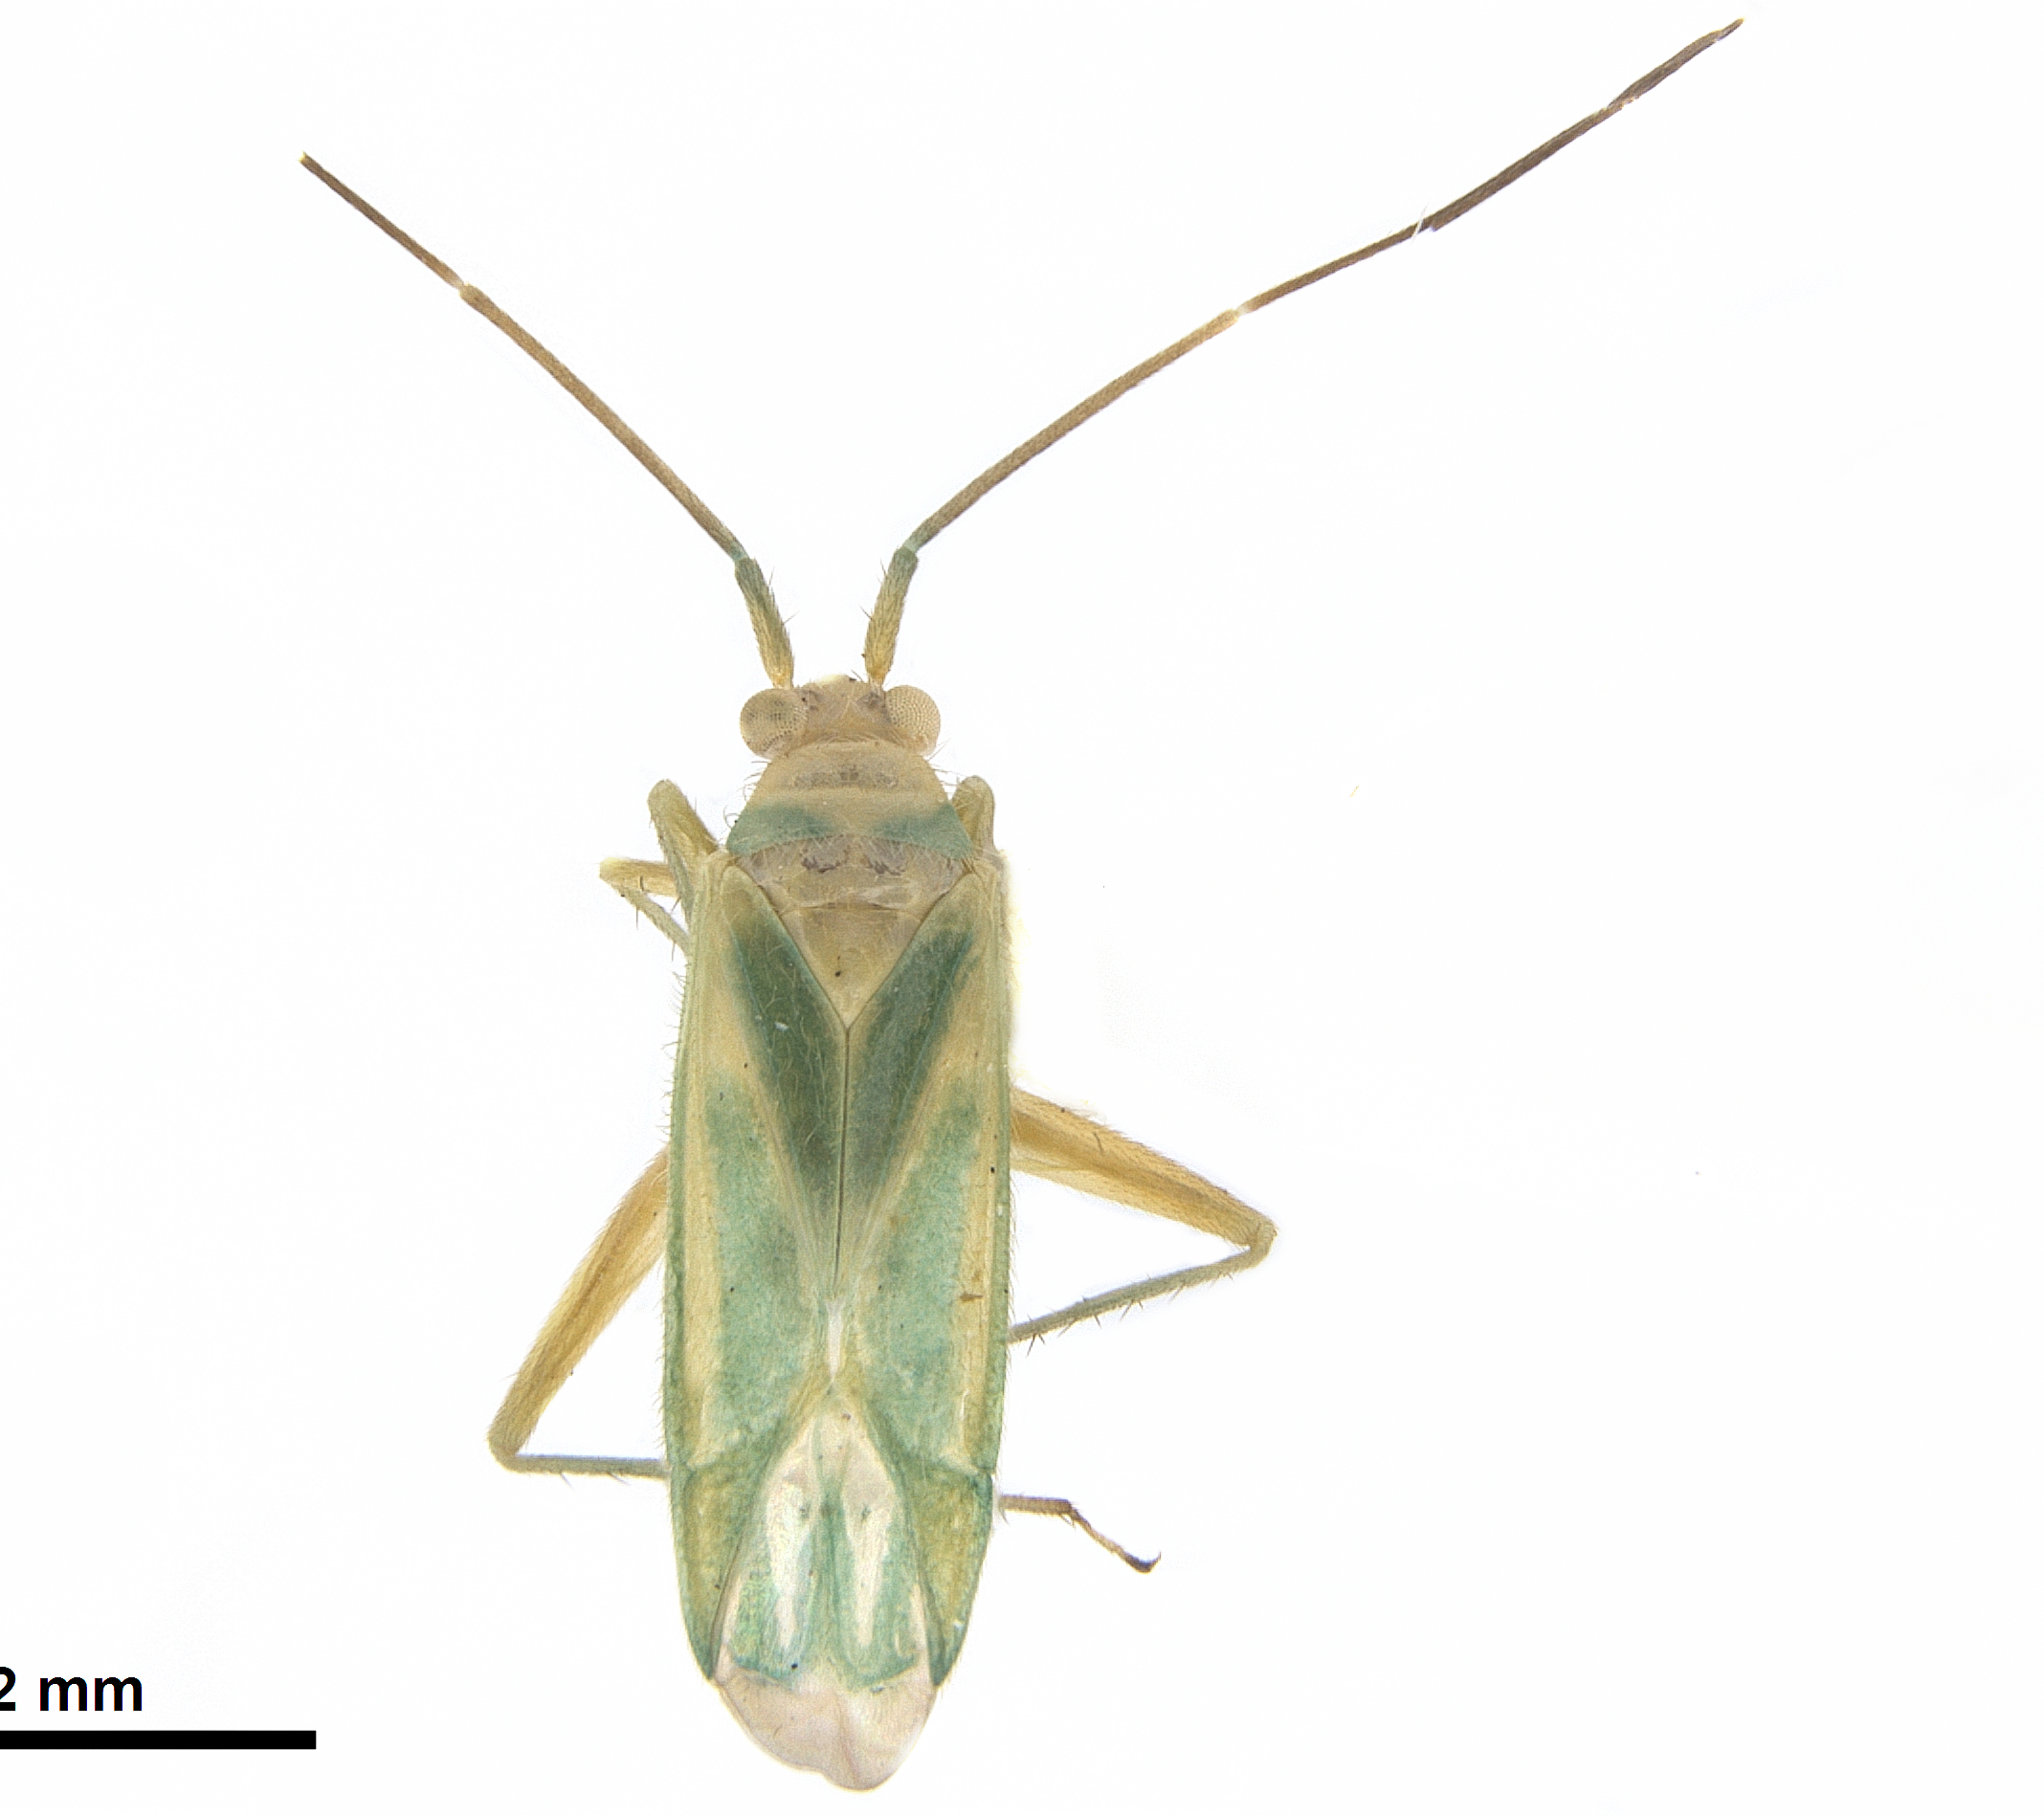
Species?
Brachynotocoris puncticornis
